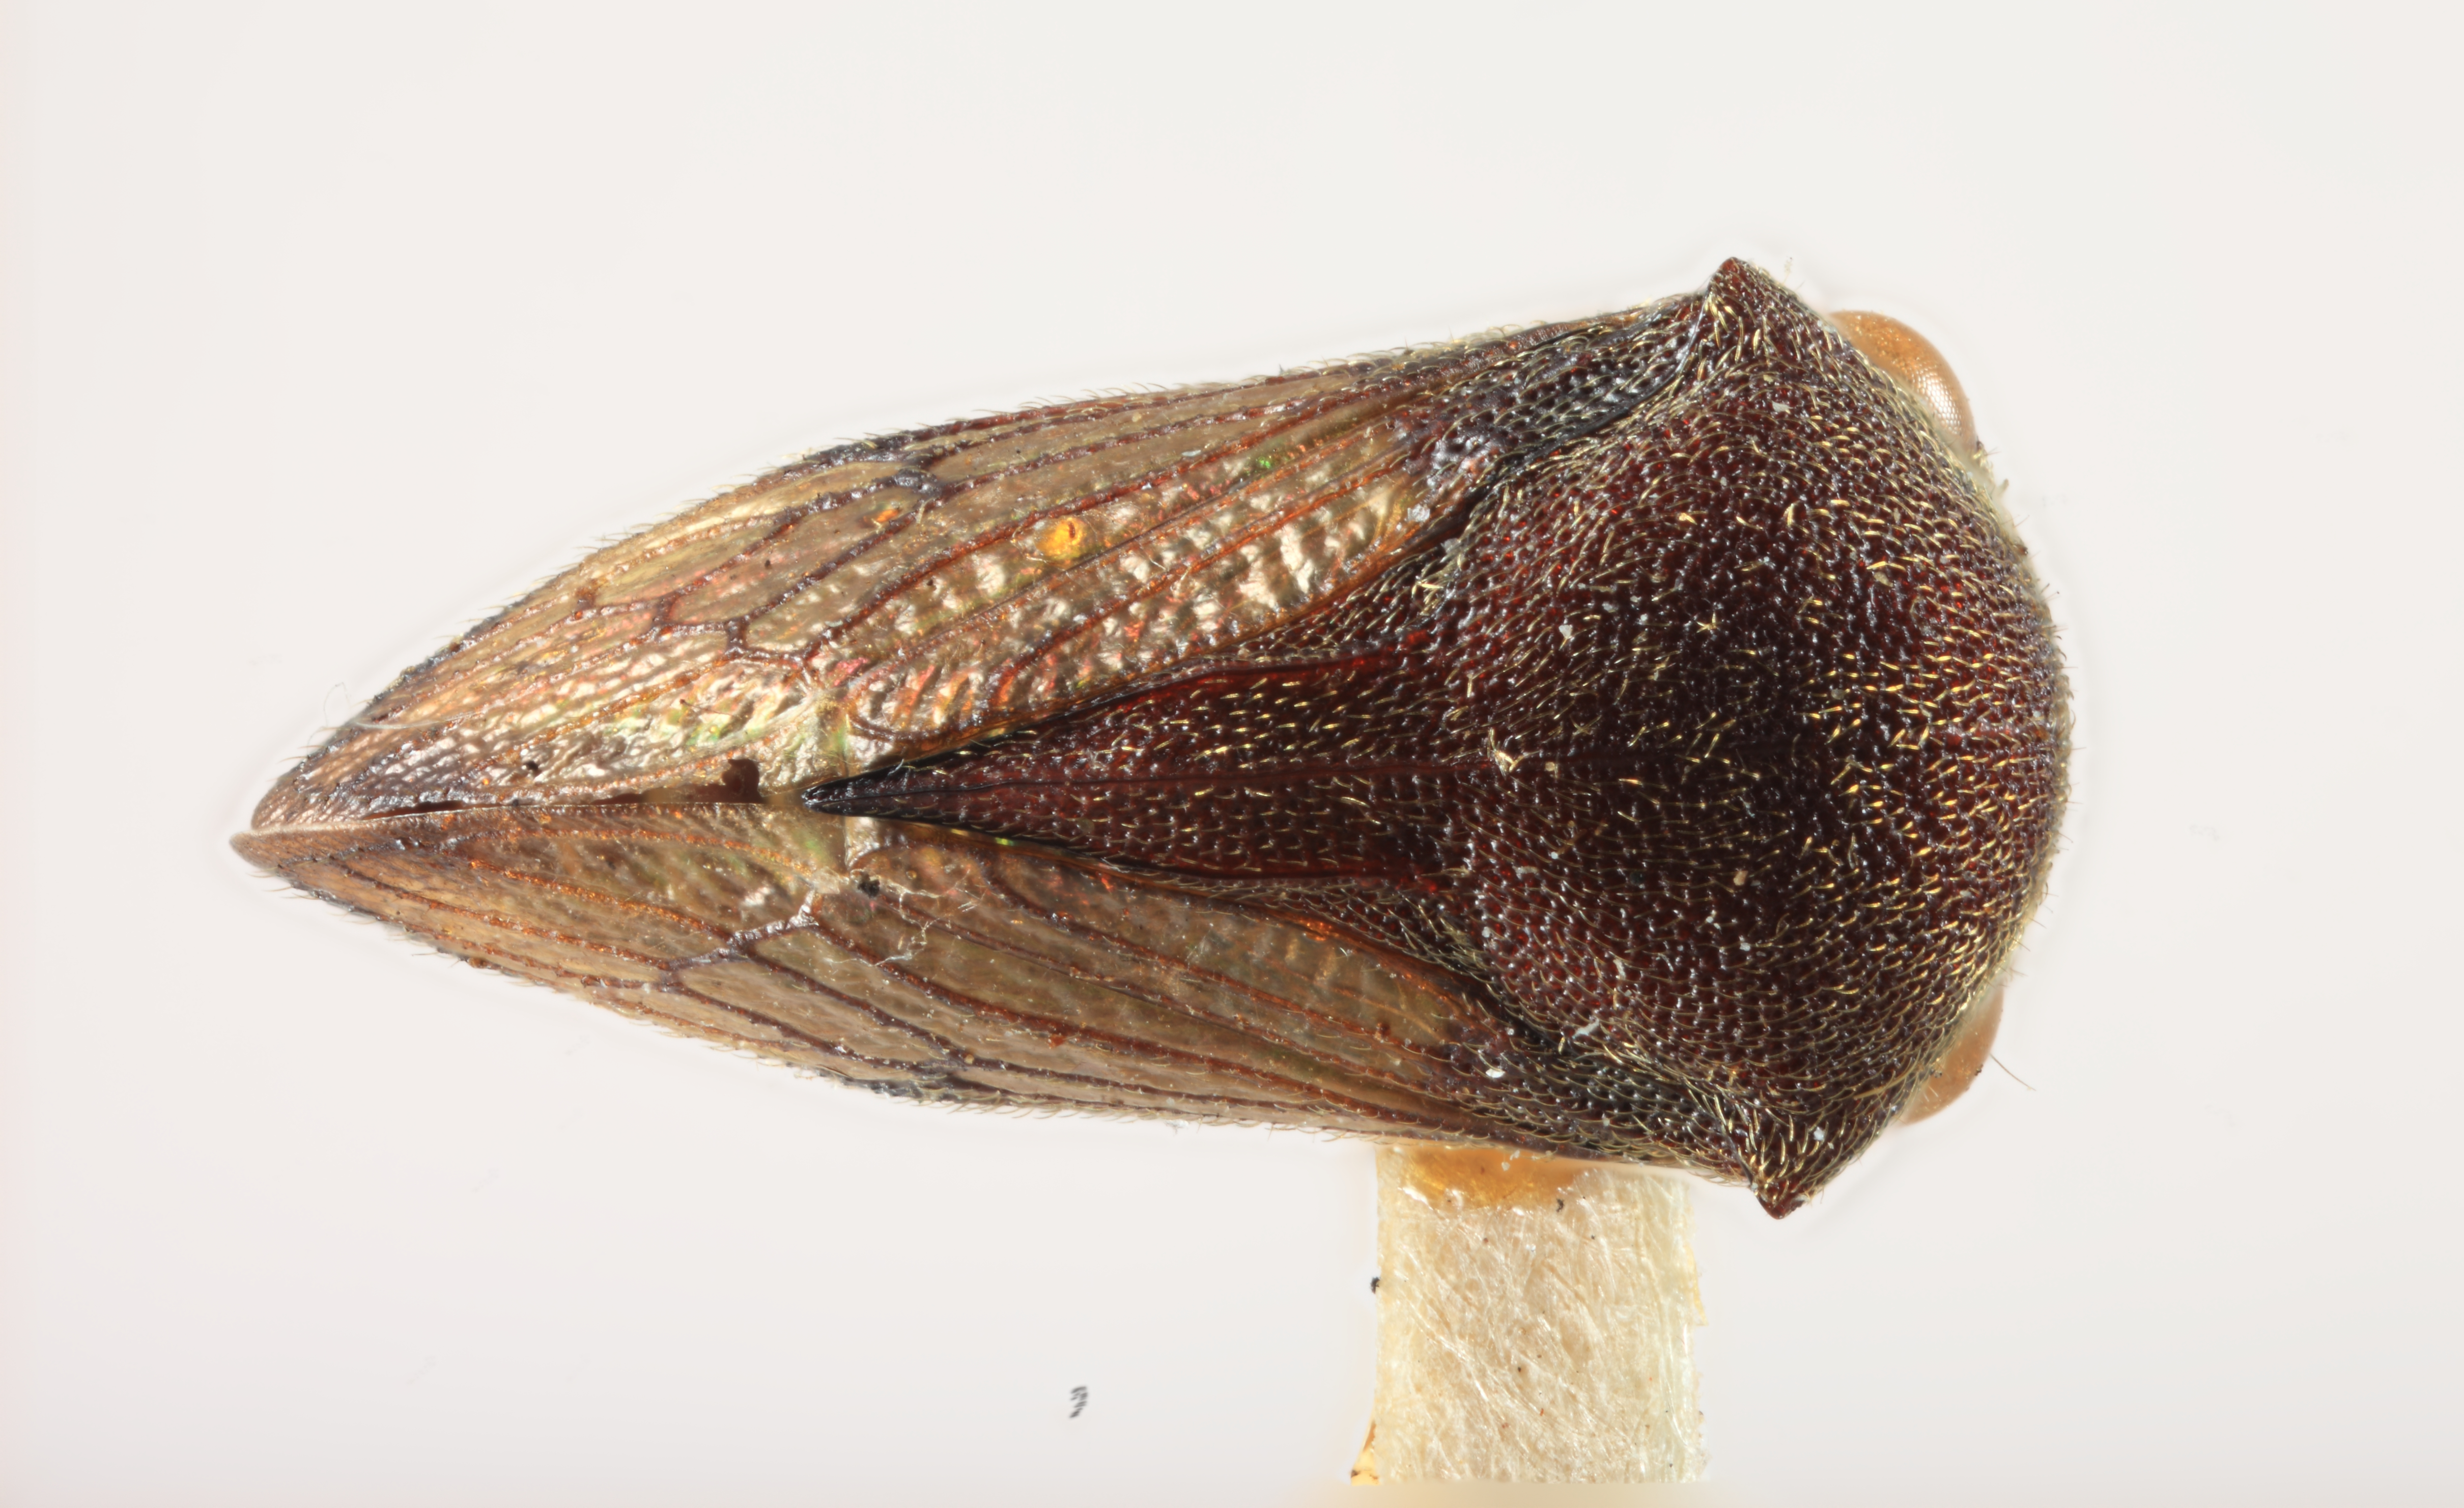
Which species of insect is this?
Centrotoscelus borneensis
